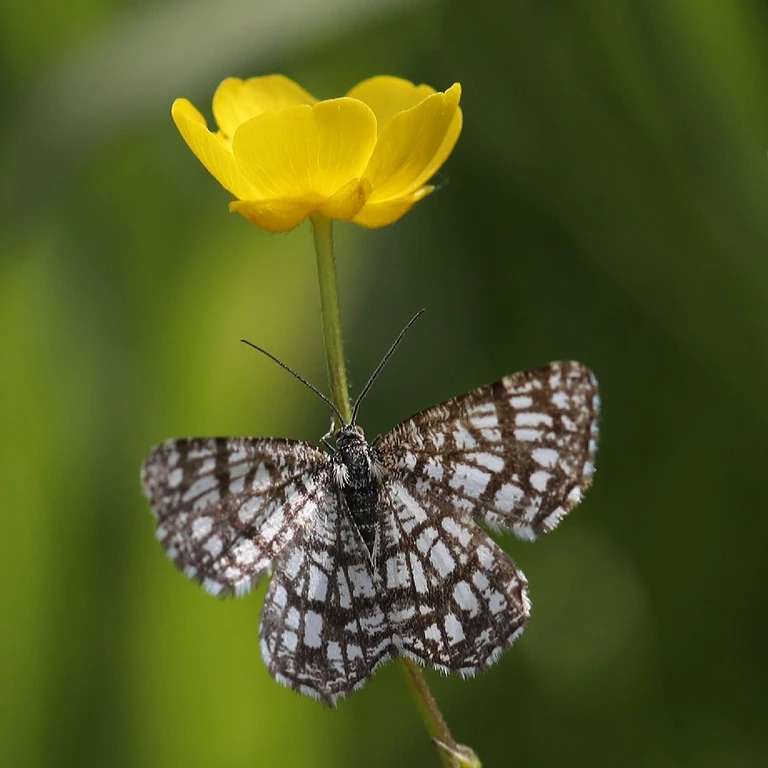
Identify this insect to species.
Chiasmia clathrata
